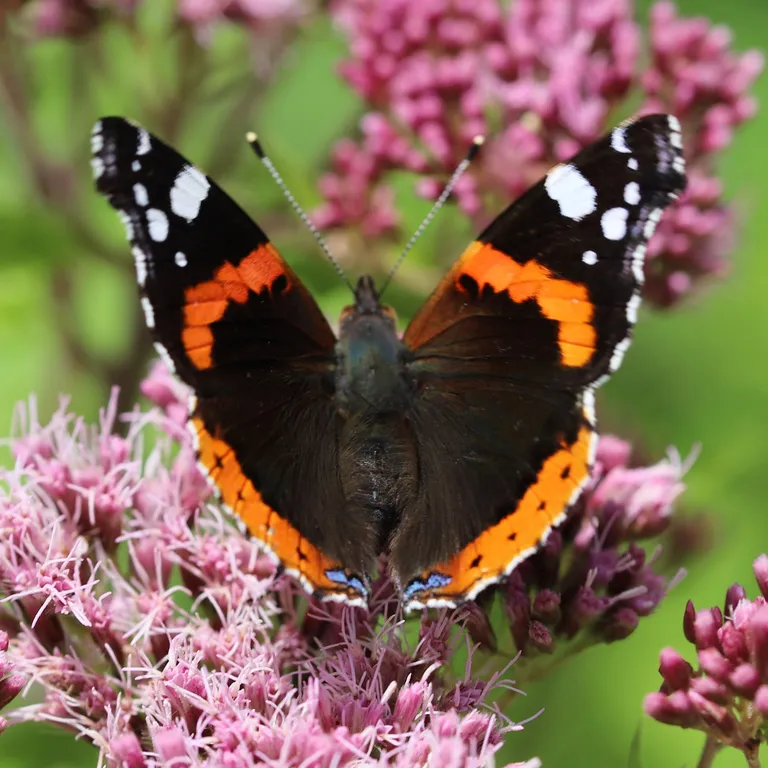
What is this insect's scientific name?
Vanessa atalanta
